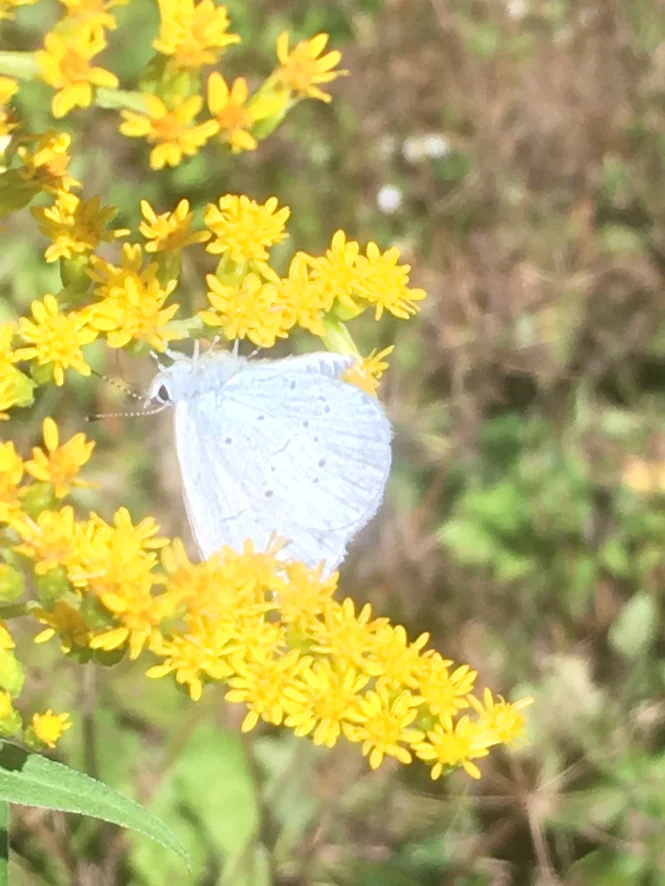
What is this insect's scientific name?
Celastrina argiolus
